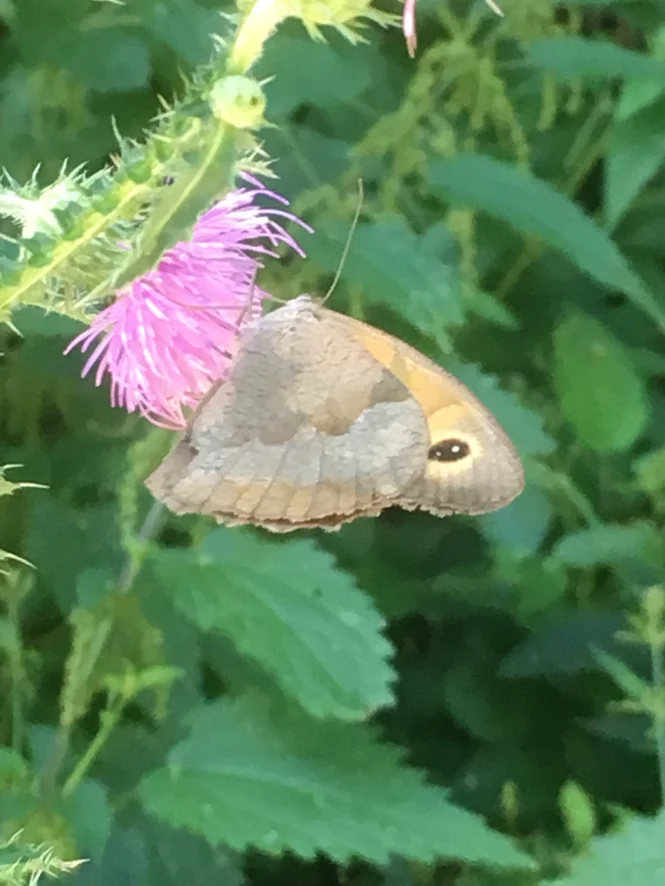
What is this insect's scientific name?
Maniola jurtina
